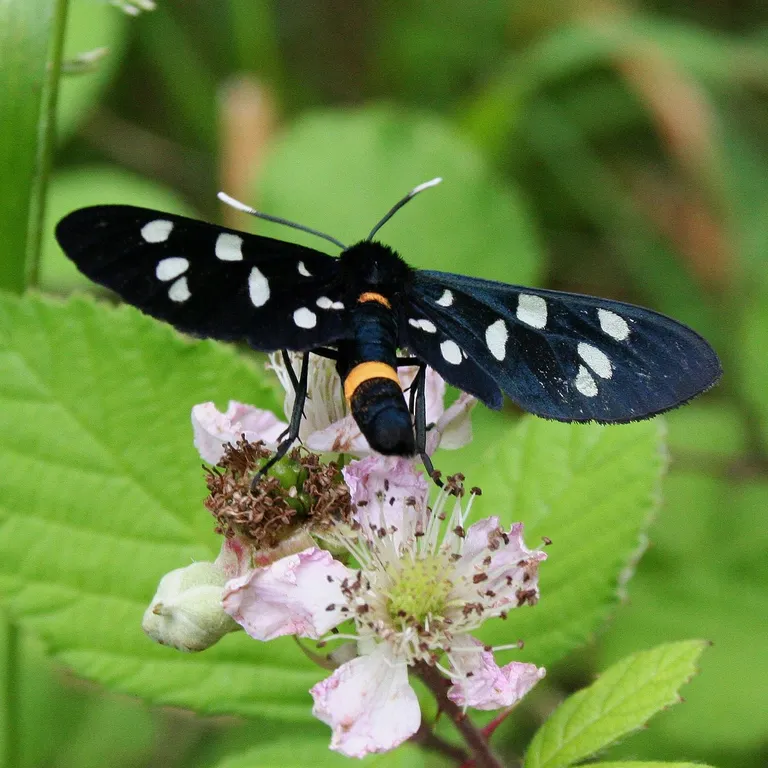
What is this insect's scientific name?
Amata phegea
